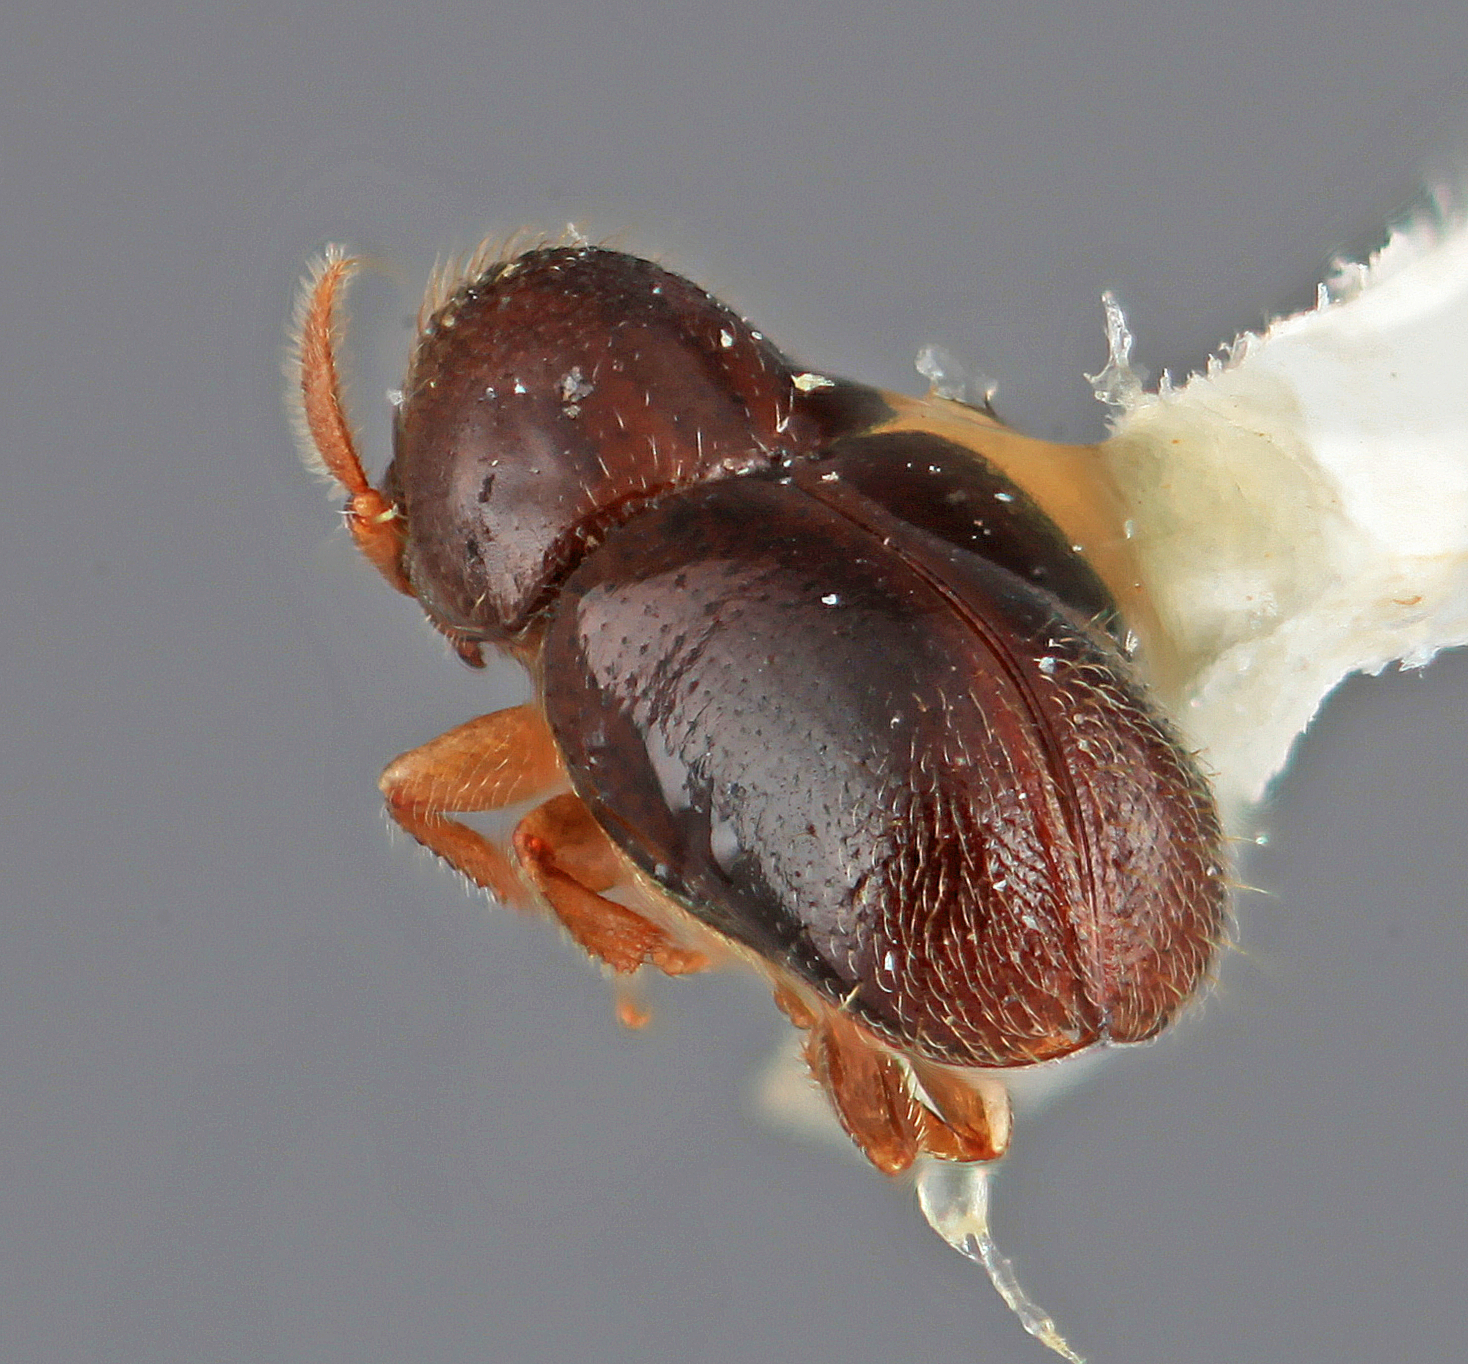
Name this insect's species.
Corthyloxiphus tardus
